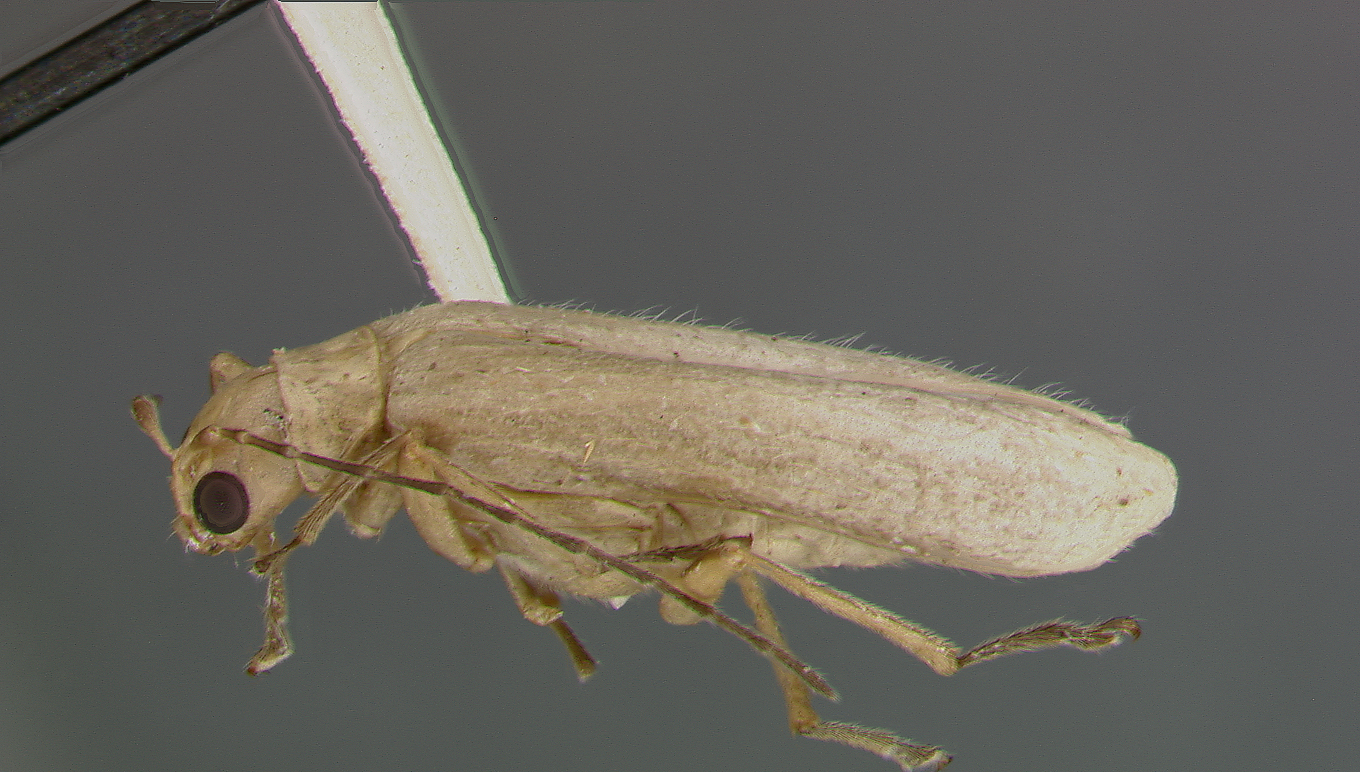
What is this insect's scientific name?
Trichomimastra attenuata
